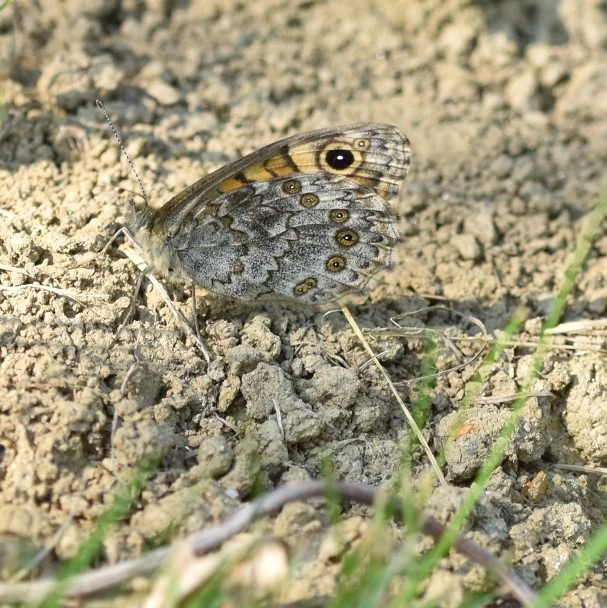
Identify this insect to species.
Lasiommata megera (also Pararge megera)
